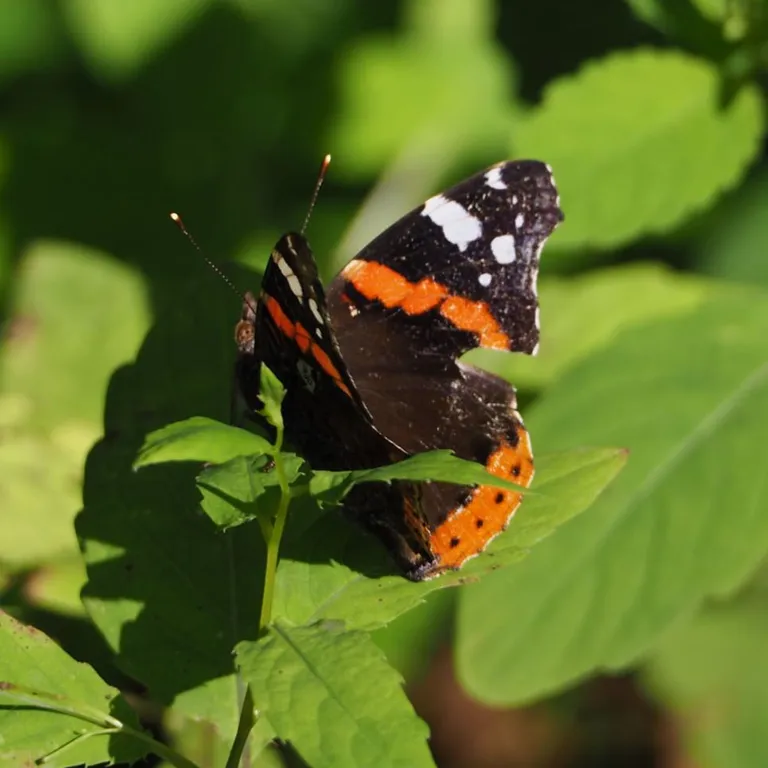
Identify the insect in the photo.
Vanessa atalanta
